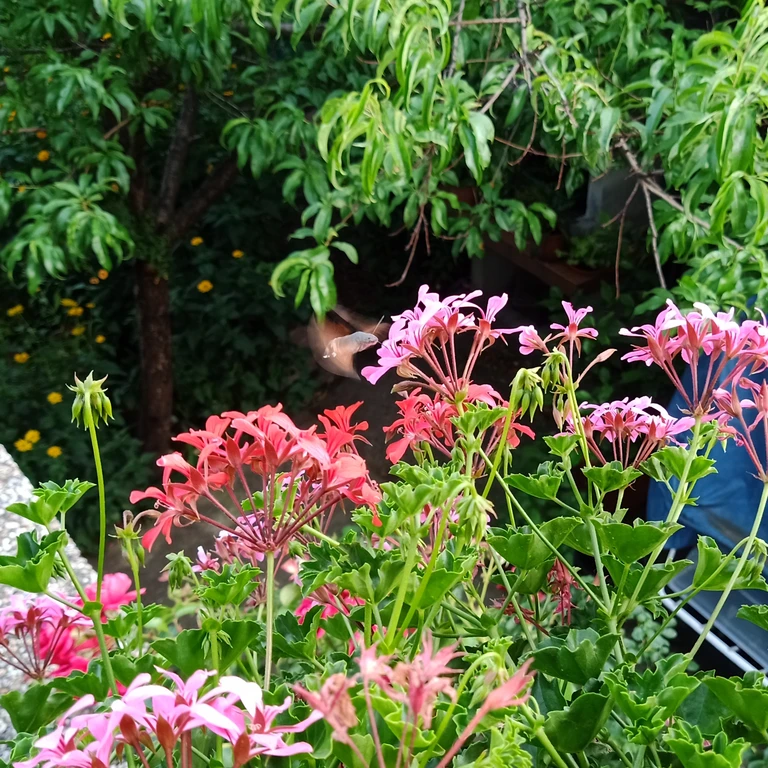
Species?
Macroglossum stellatarum
